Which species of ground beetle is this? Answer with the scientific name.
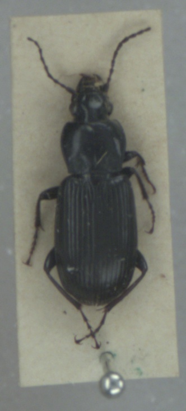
Pterostichus anthracinus
